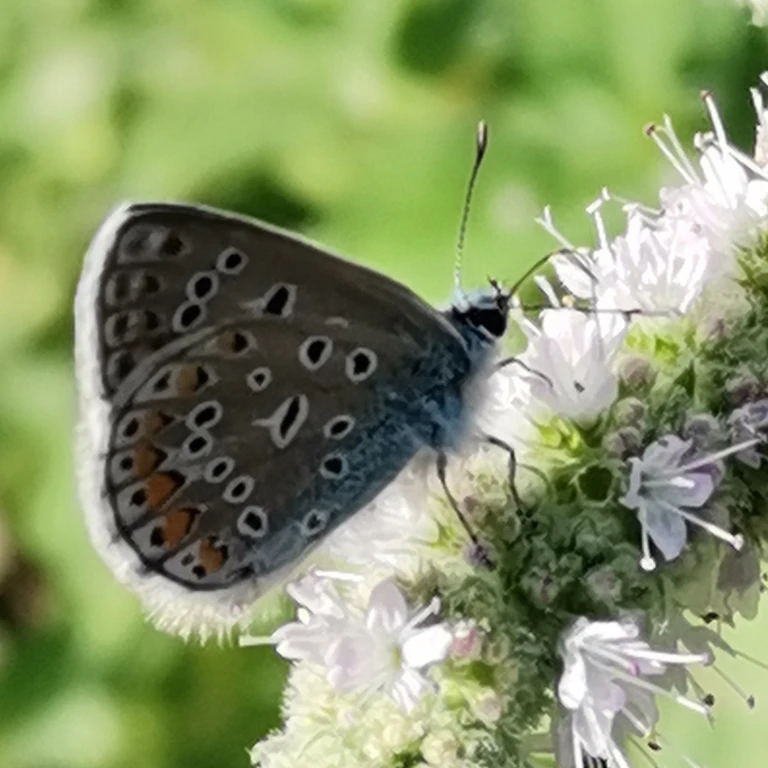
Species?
Polyommatus icarus
